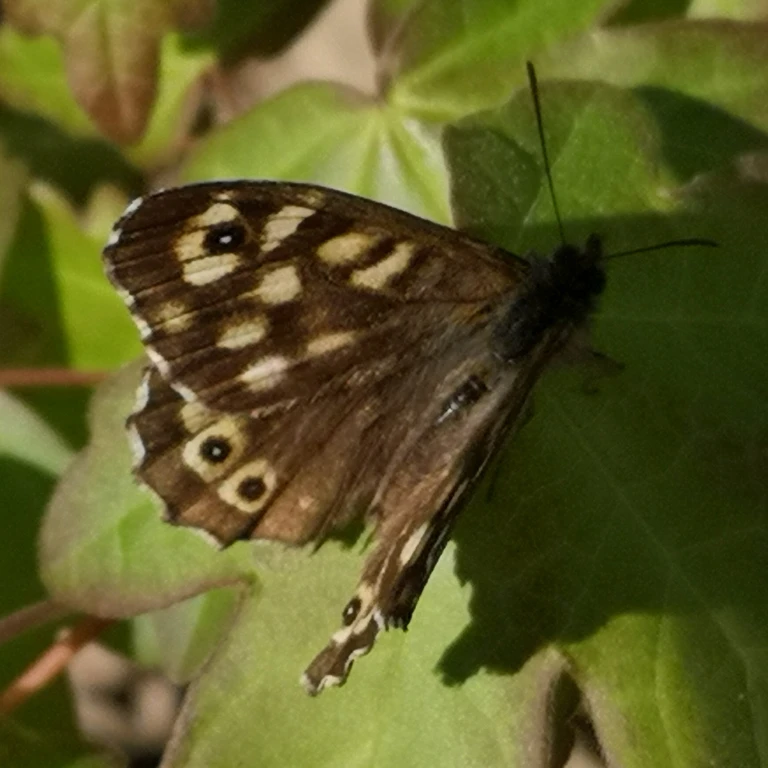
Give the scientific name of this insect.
Pararge aegeria
